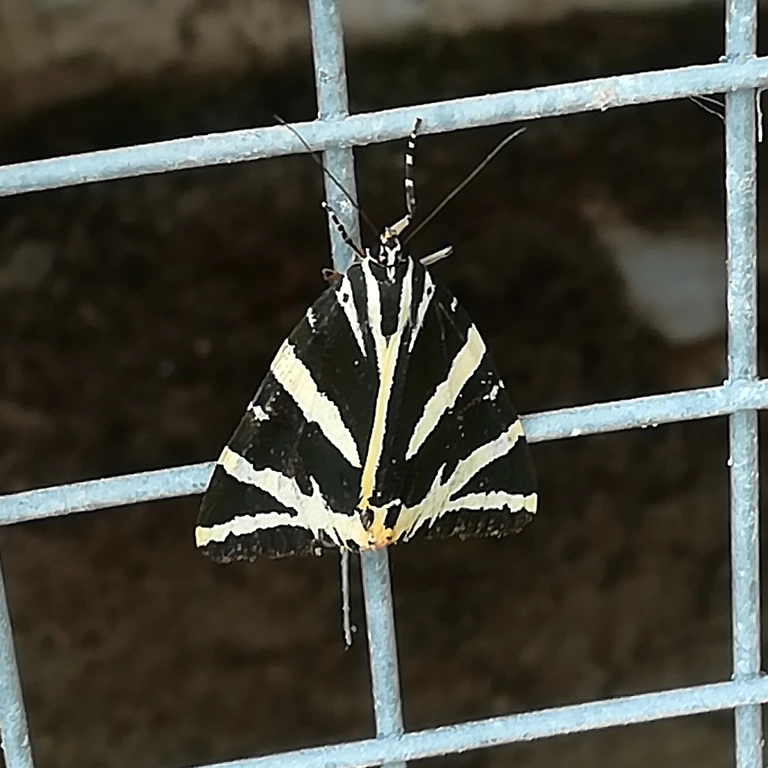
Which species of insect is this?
Euplagia quadripunctaria
